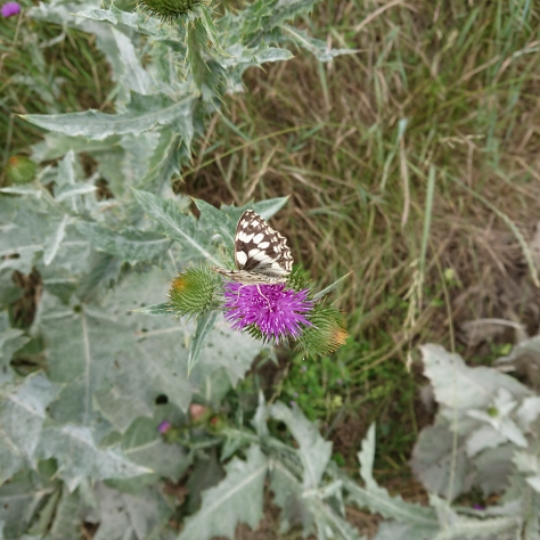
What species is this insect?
Melanargia galathea
